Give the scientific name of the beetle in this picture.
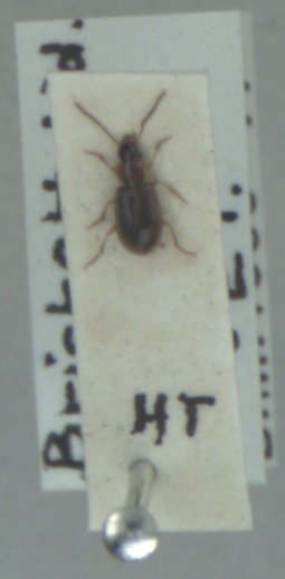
Acupalpus dubius
